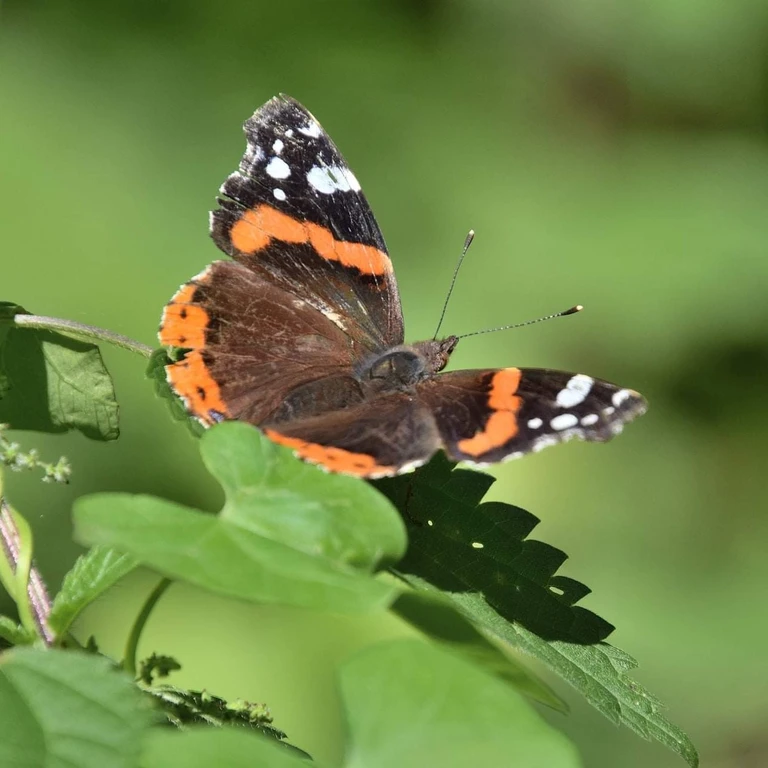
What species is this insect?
Vanessa atalanta
